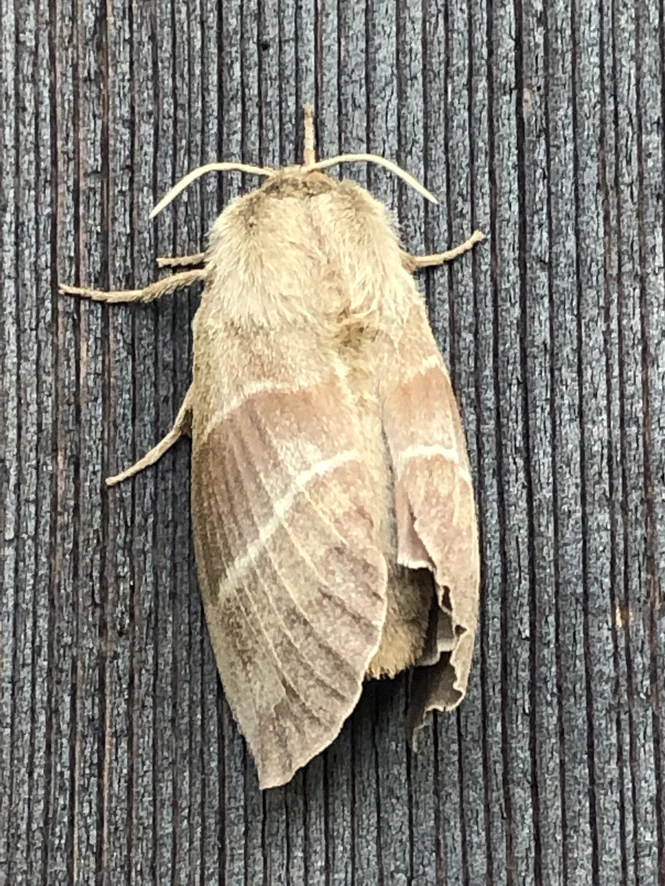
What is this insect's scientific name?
Macrothylacia rubi
